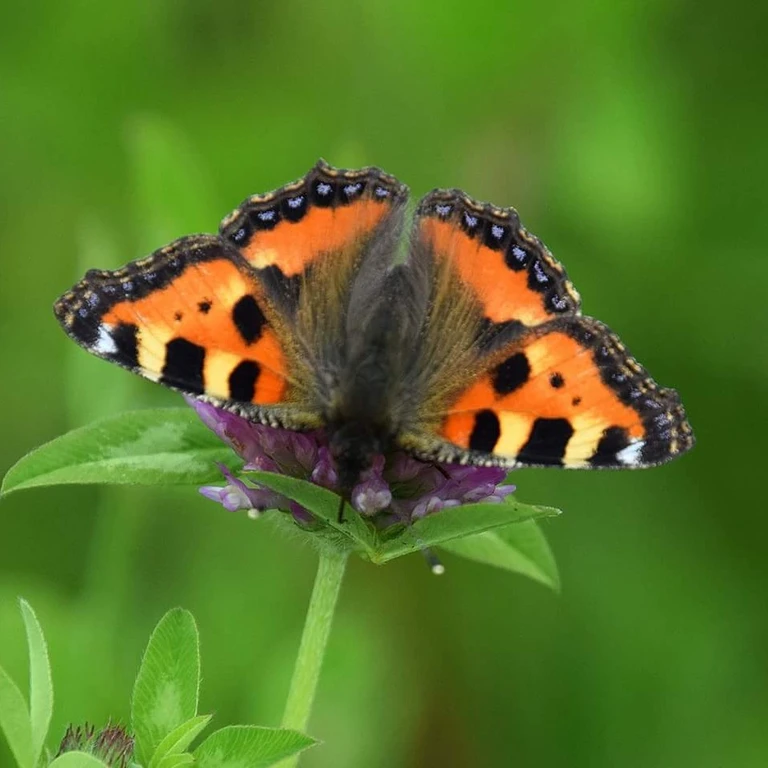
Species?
Aglais urticae
